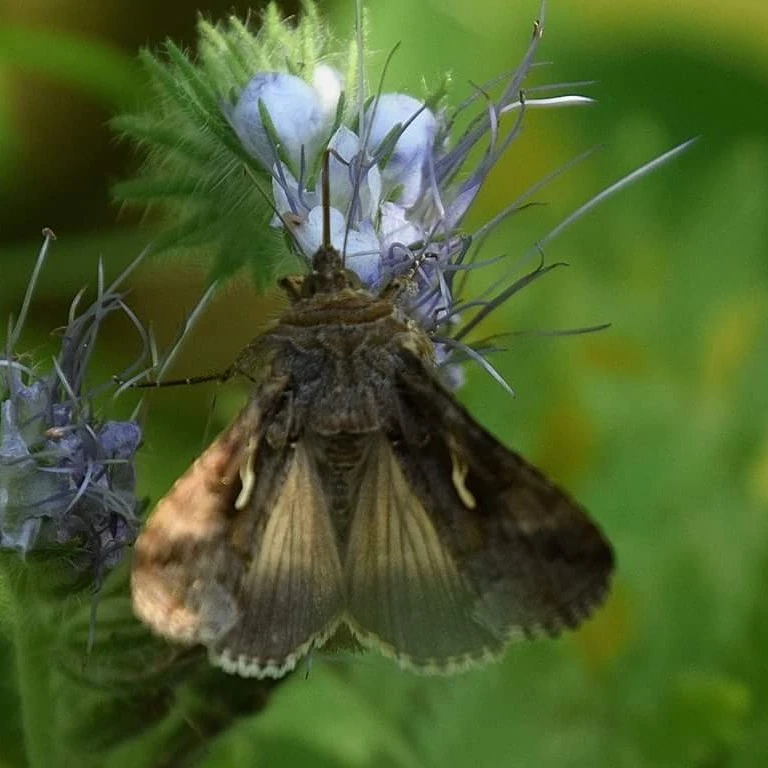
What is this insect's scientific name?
Autographa gamma
